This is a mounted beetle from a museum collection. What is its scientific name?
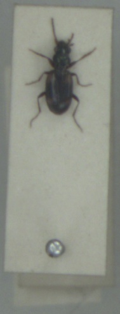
Bembidion quadrimaculatum
